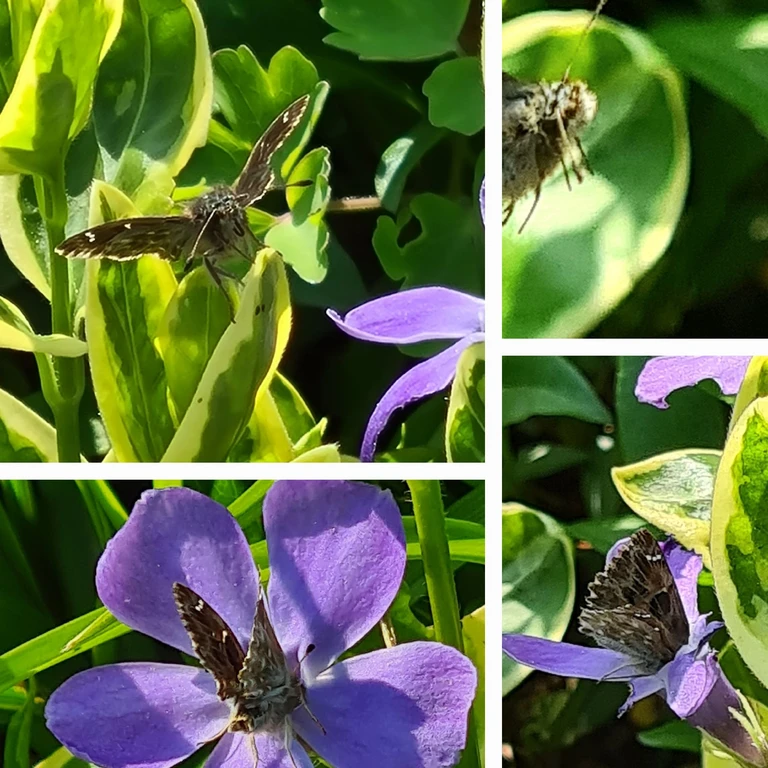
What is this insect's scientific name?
Carcharodus alceae
